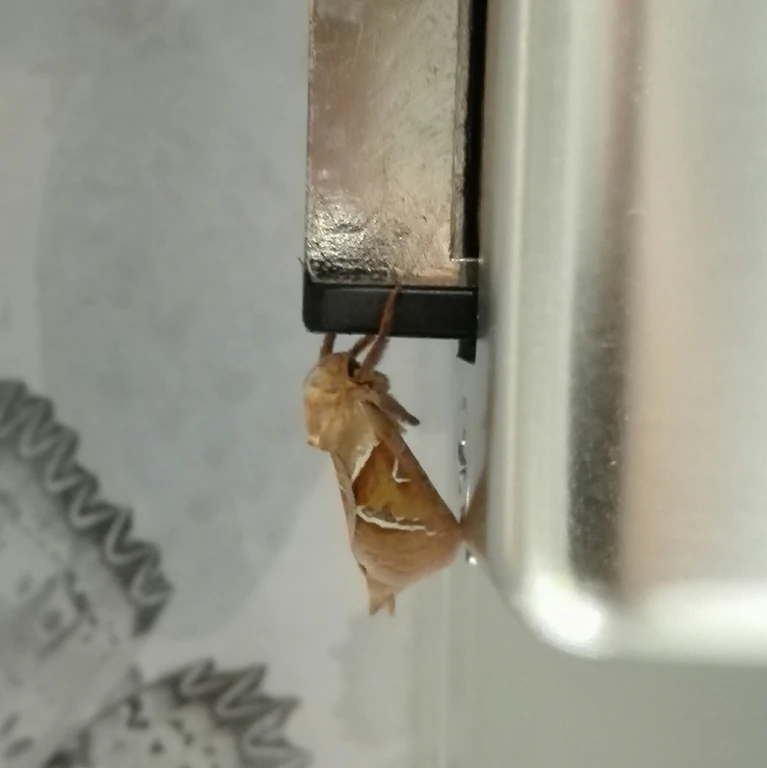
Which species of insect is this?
Triodia sylvina
